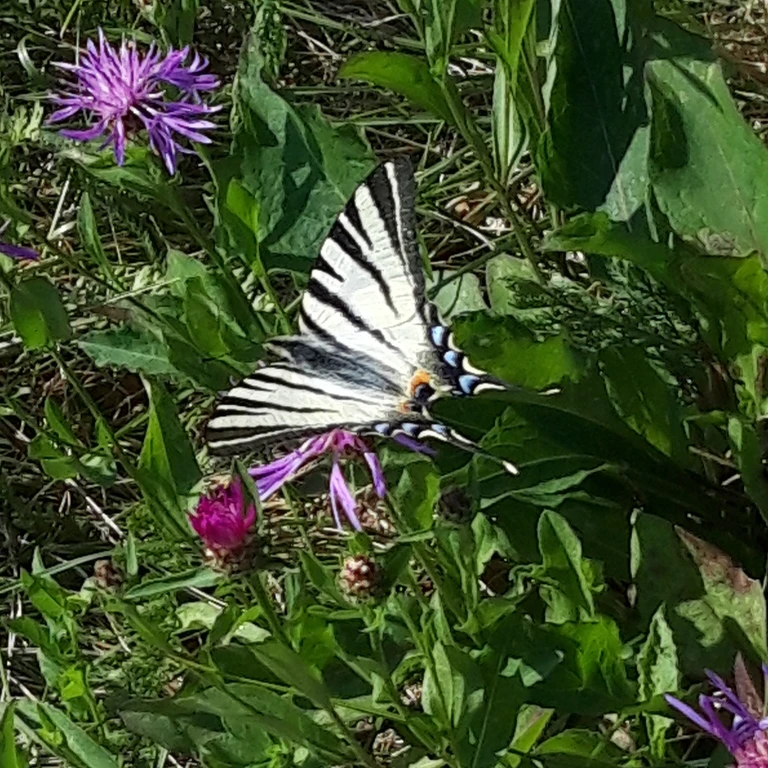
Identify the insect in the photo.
Iphiclides podalirius
